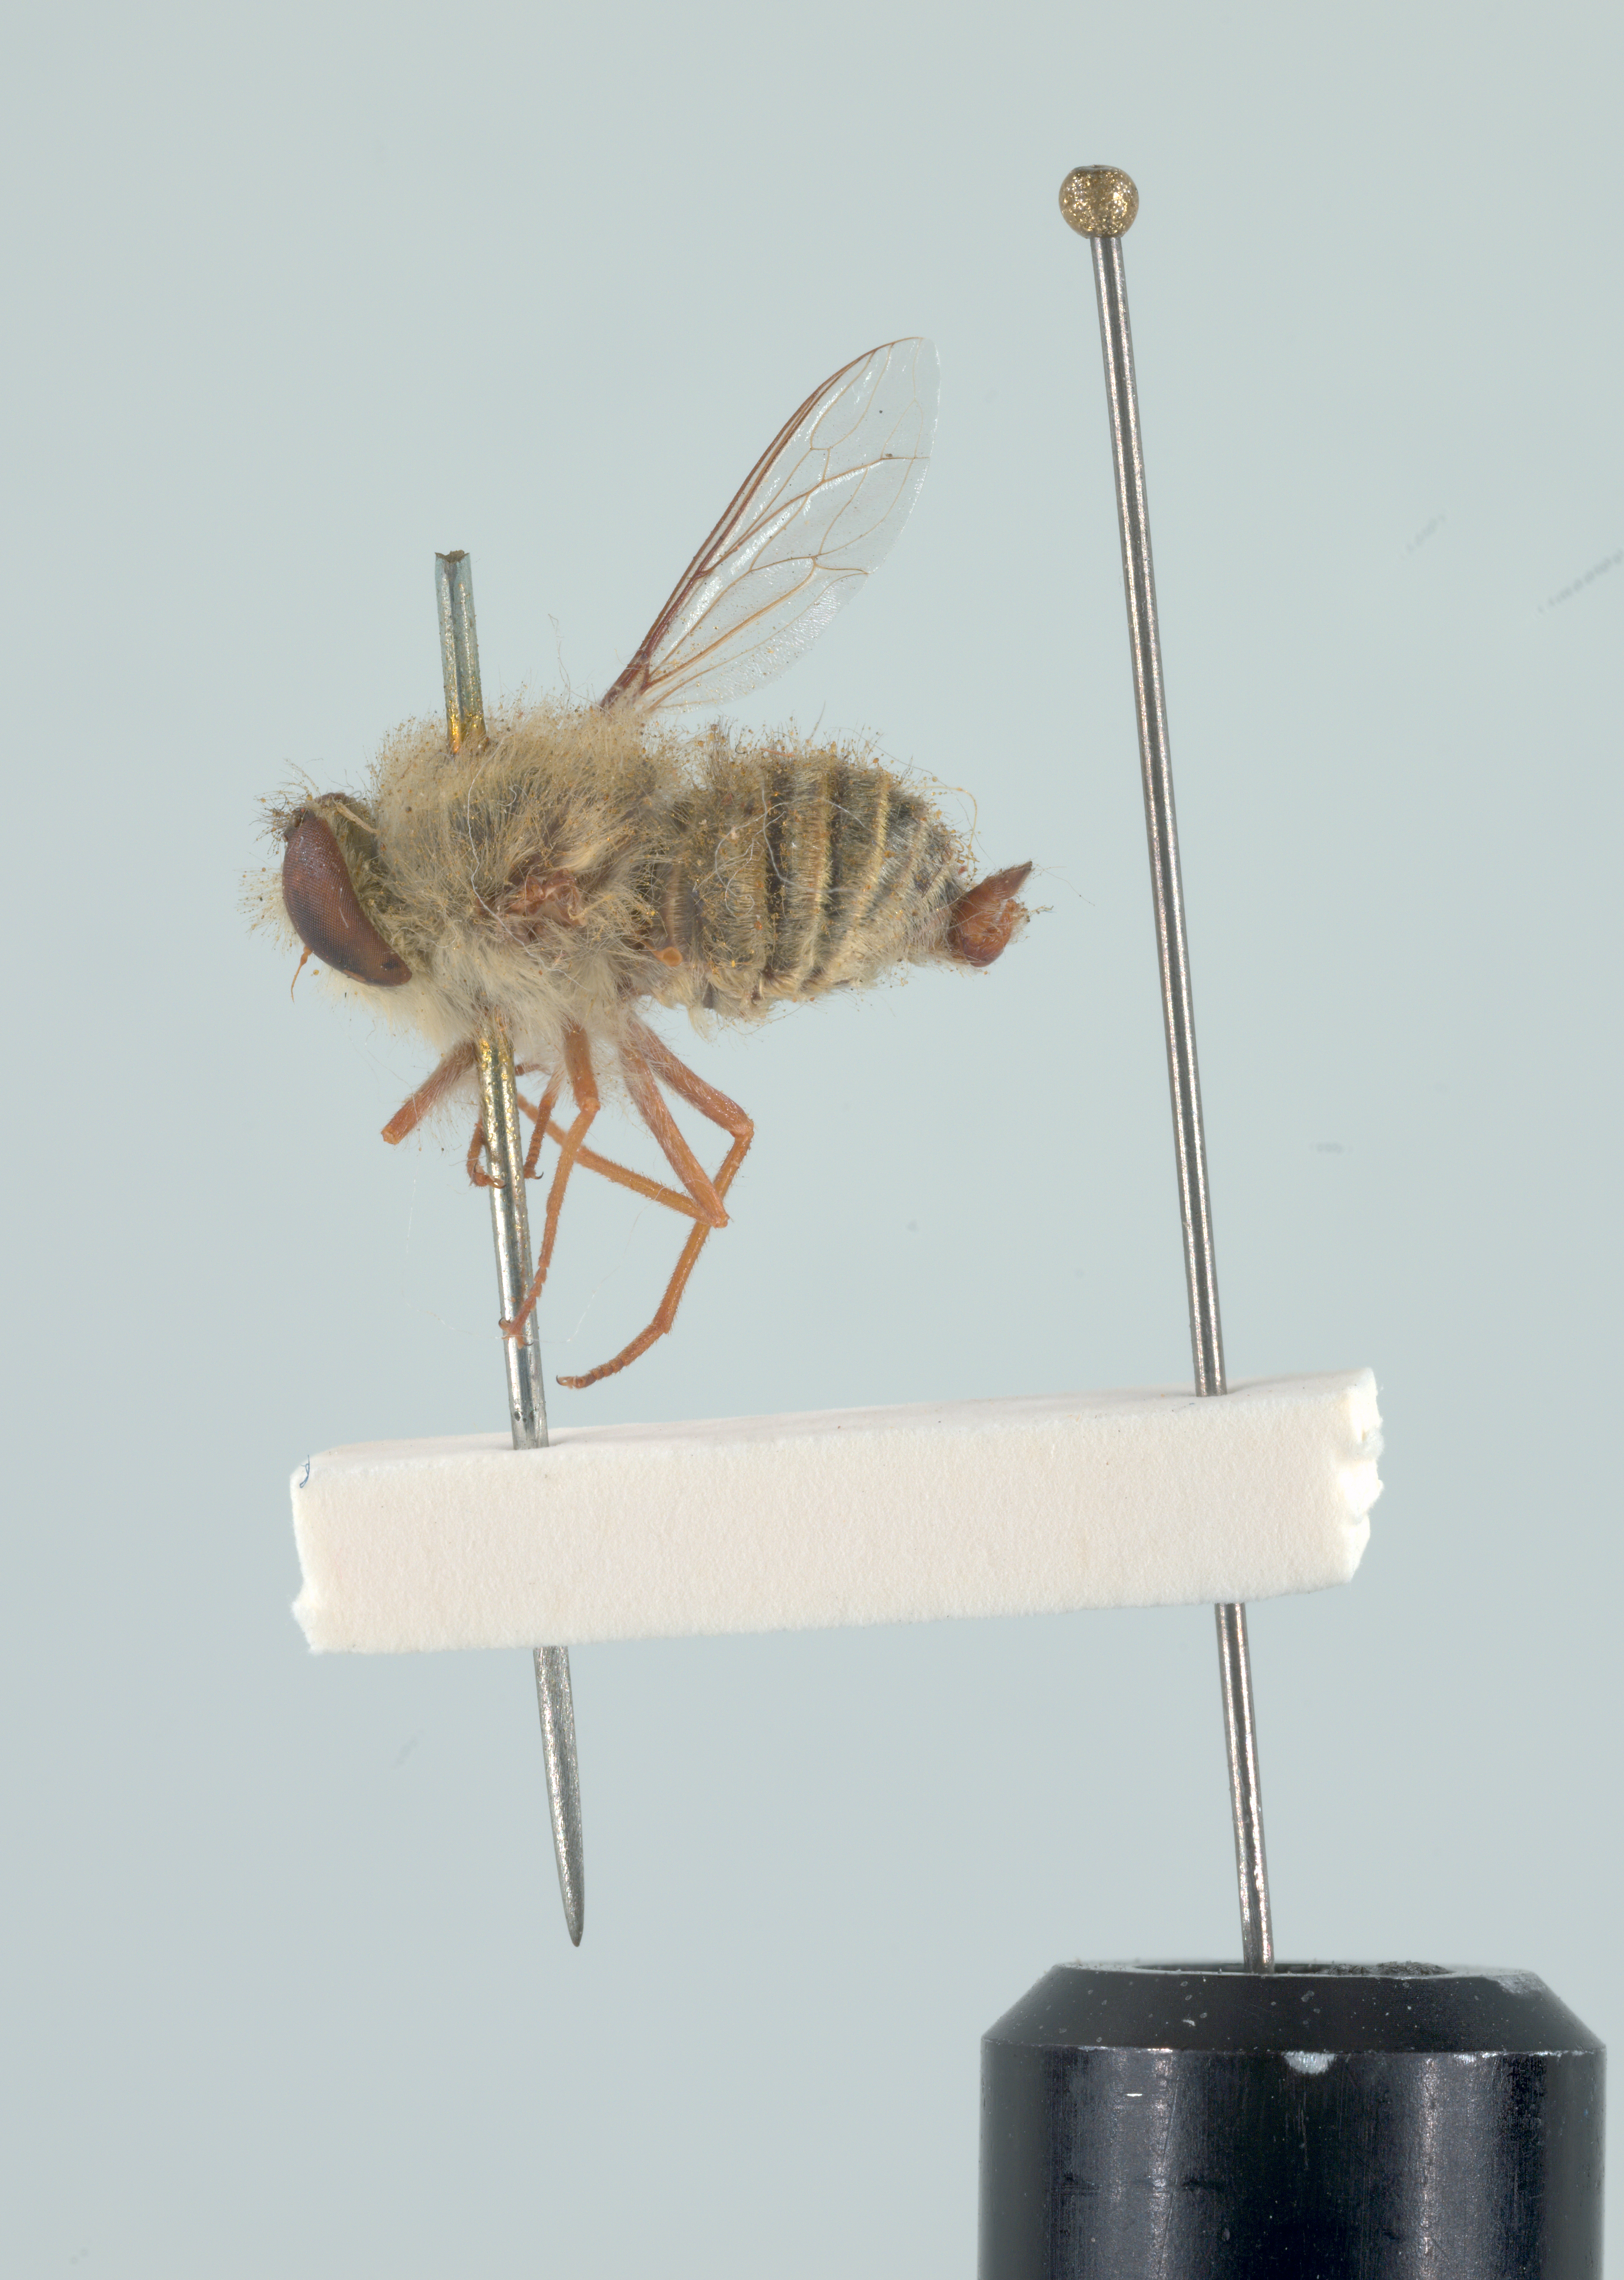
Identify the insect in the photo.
Trichopsidea oestracea
